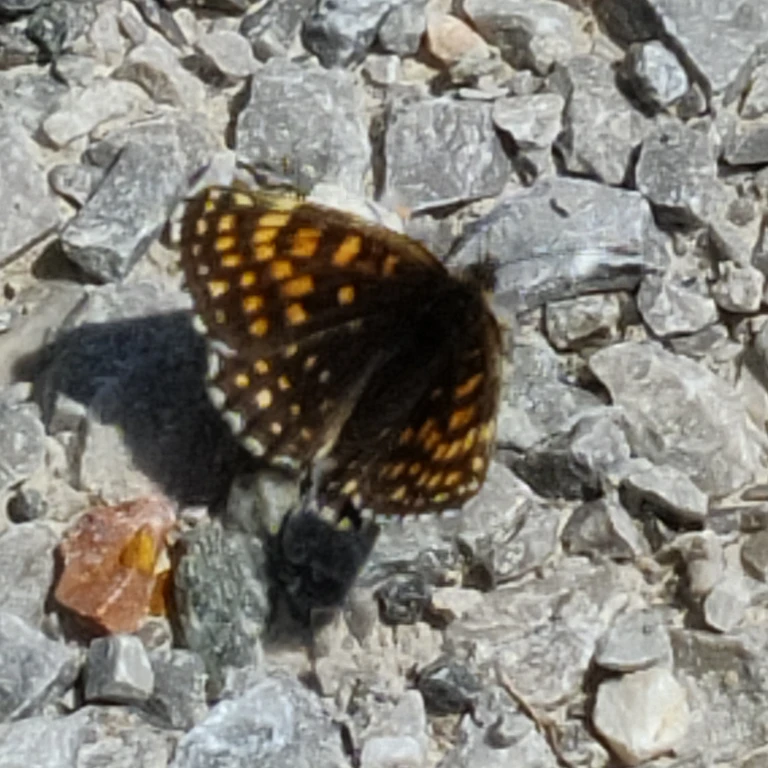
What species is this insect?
Melitaea diamina
